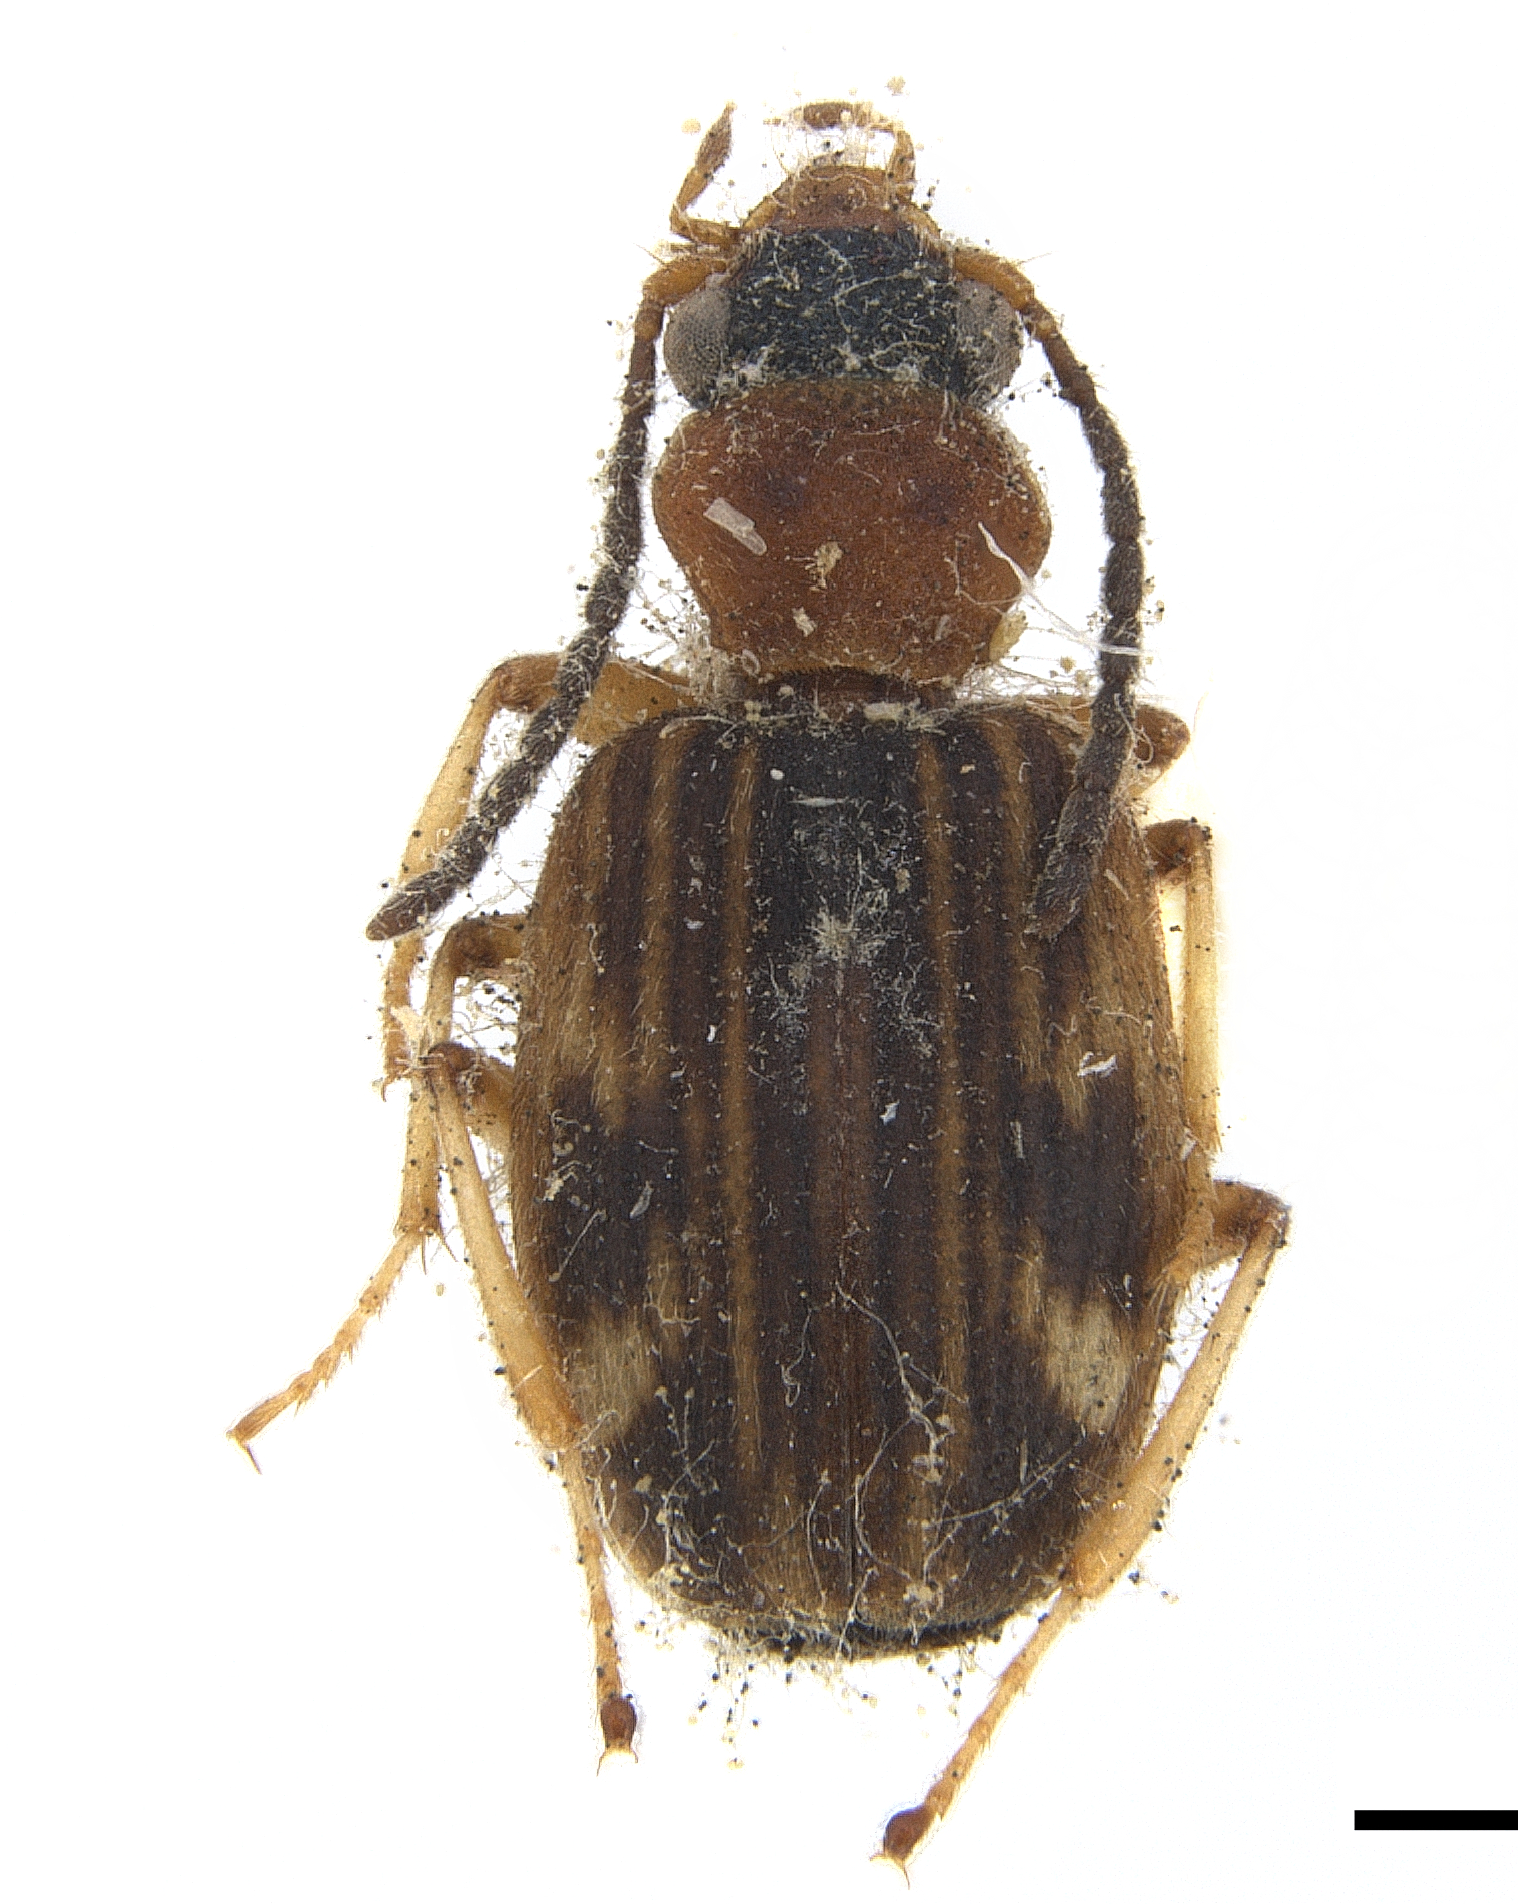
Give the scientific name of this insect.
Callistomimus tumidipes
